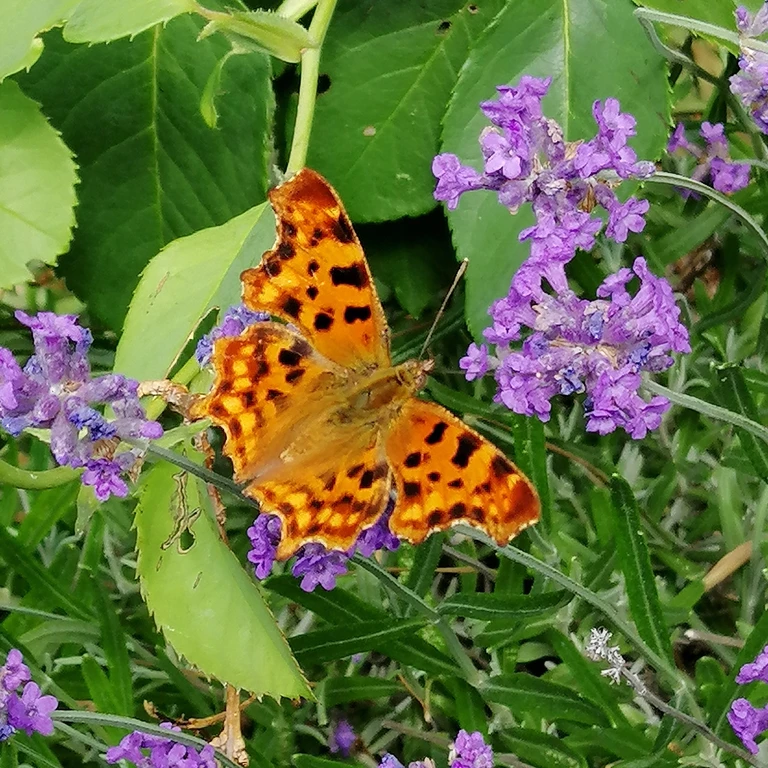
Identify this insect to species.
Polygonia c-album
